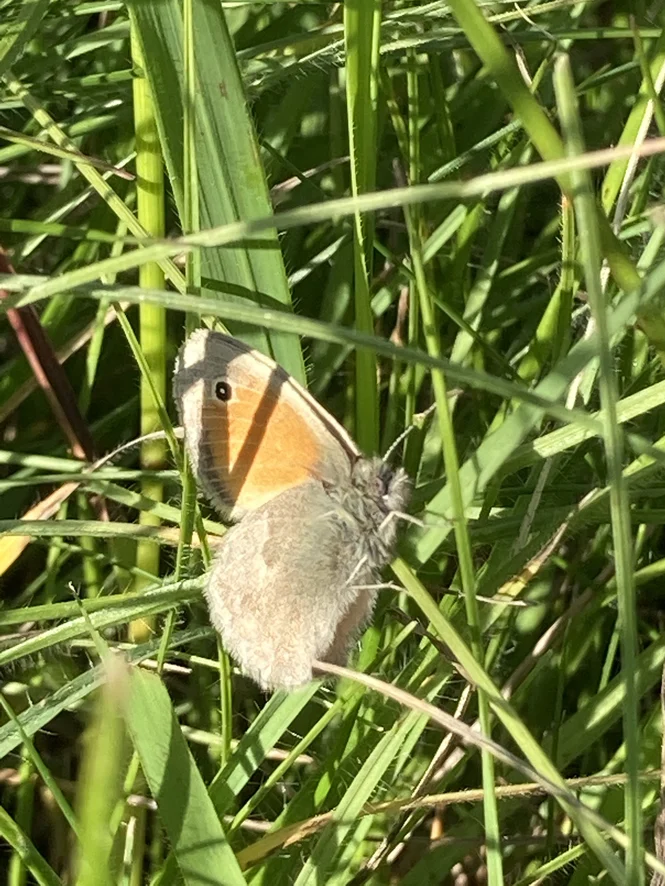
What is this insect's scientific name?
Coenonympha pamphilus
